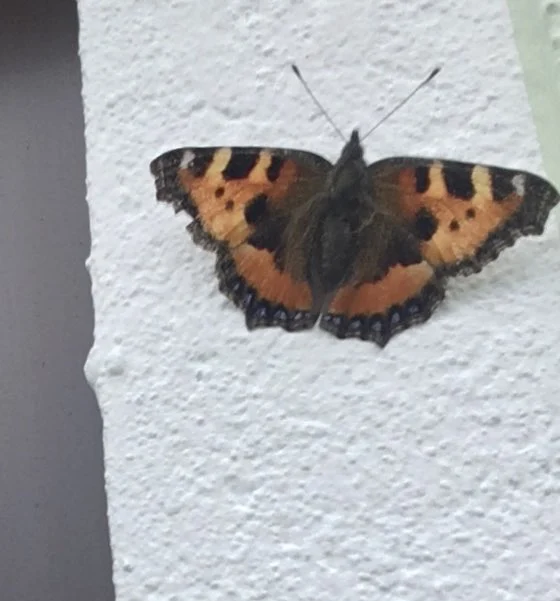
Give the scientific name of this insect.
Aglais urticae
